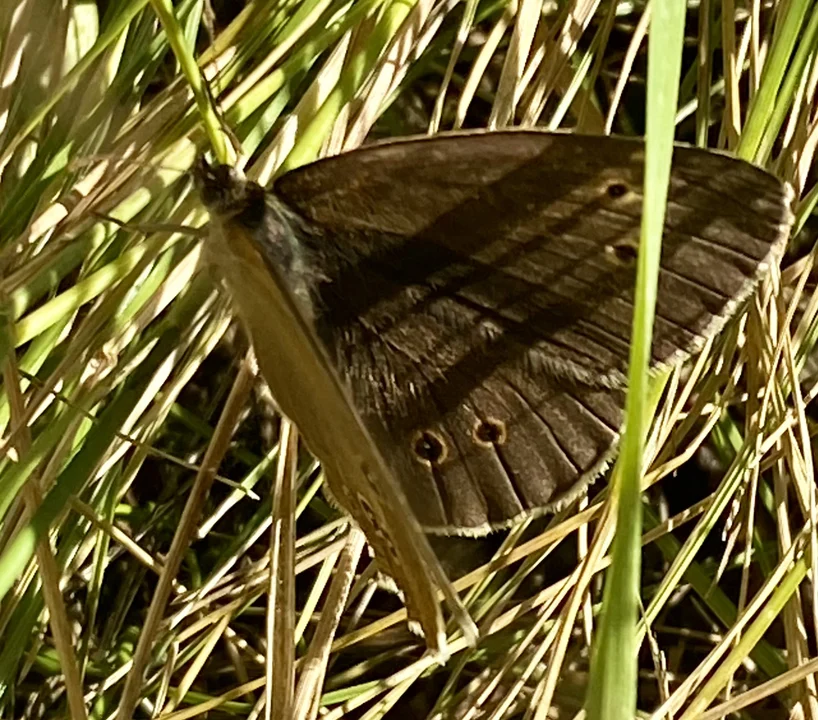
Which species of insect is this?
Aphantopus hyperantus
